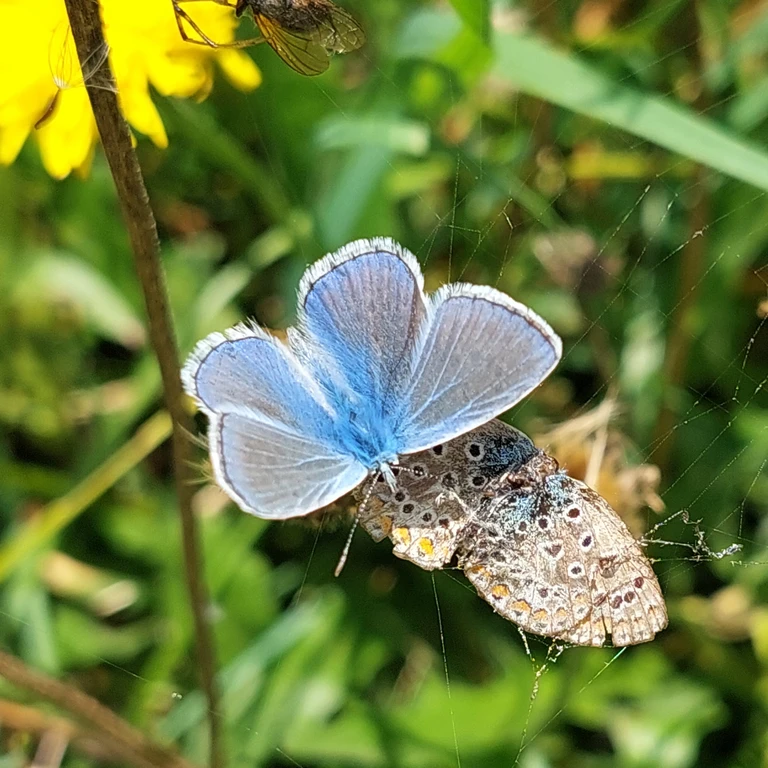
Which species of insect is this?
Polyommatus icarus
